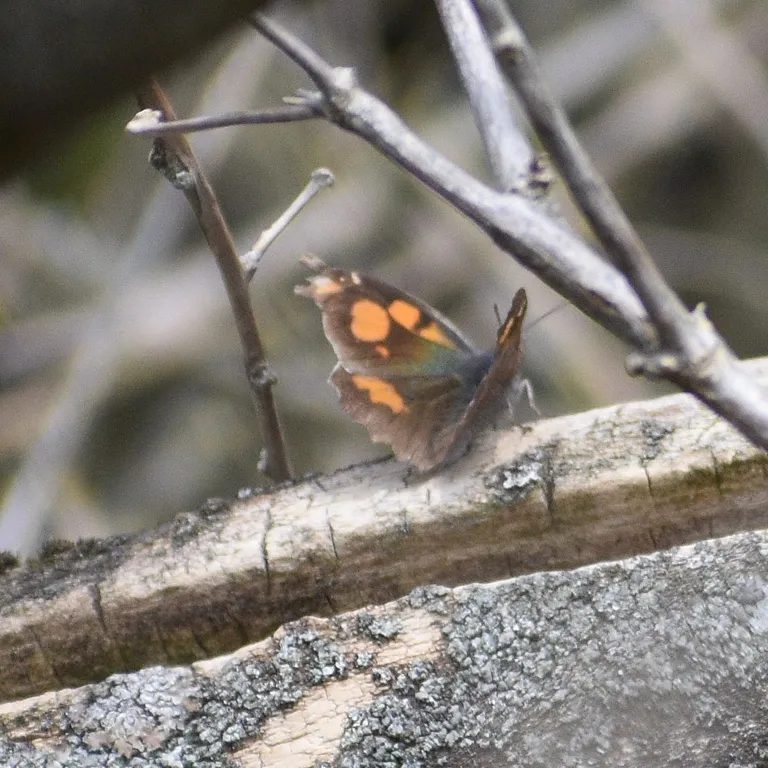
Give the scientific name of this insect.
Libythea celtis
